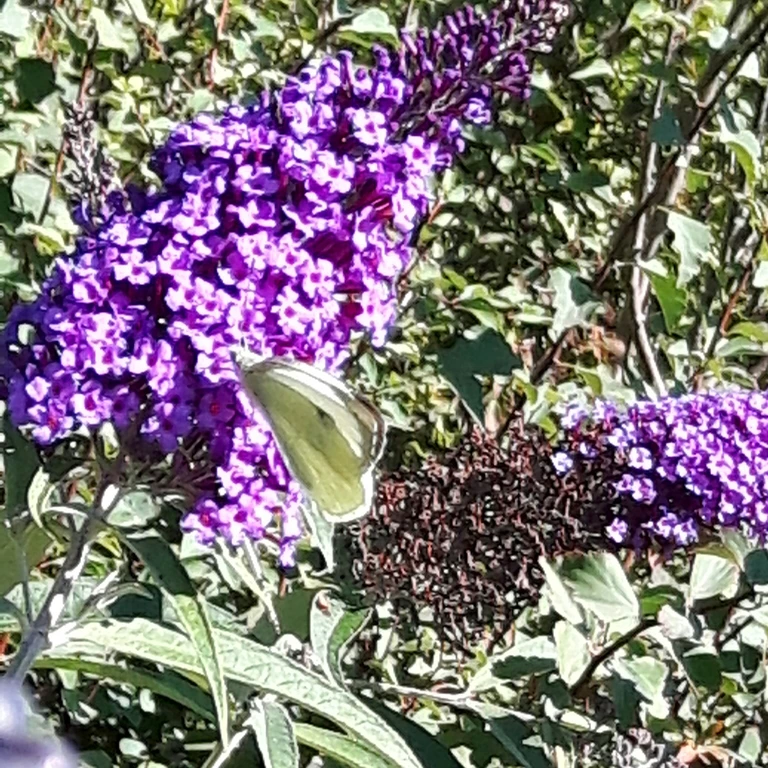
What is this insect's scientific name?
Pieris brassicae
